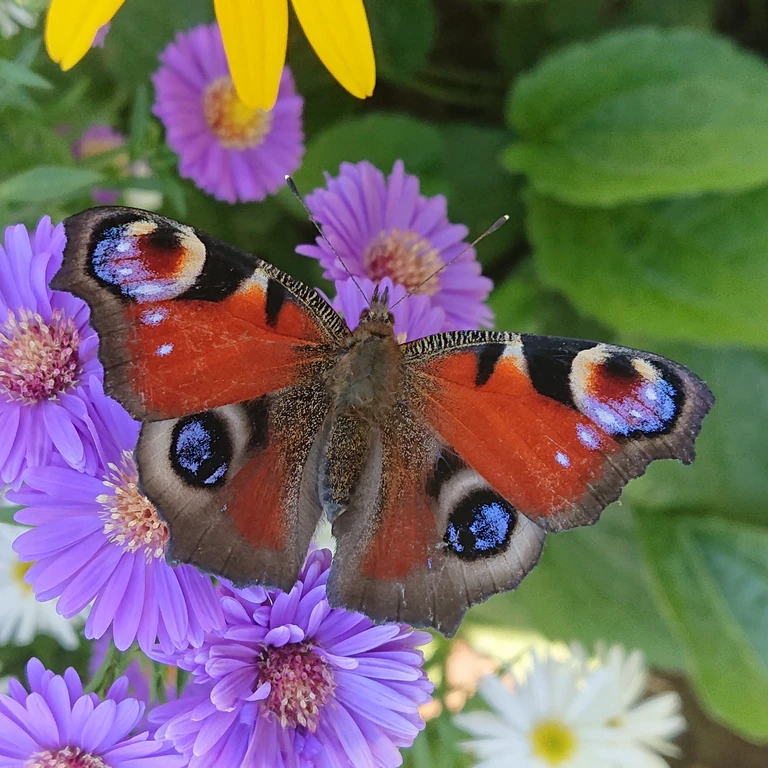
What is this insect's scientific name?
Aglais io
